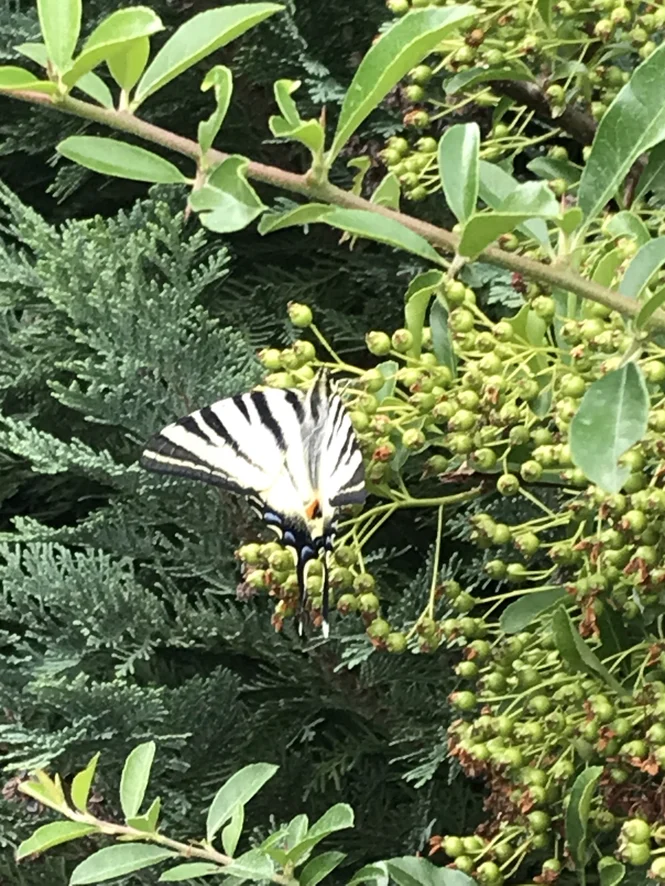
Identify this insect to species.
Iphiclides podalirius
